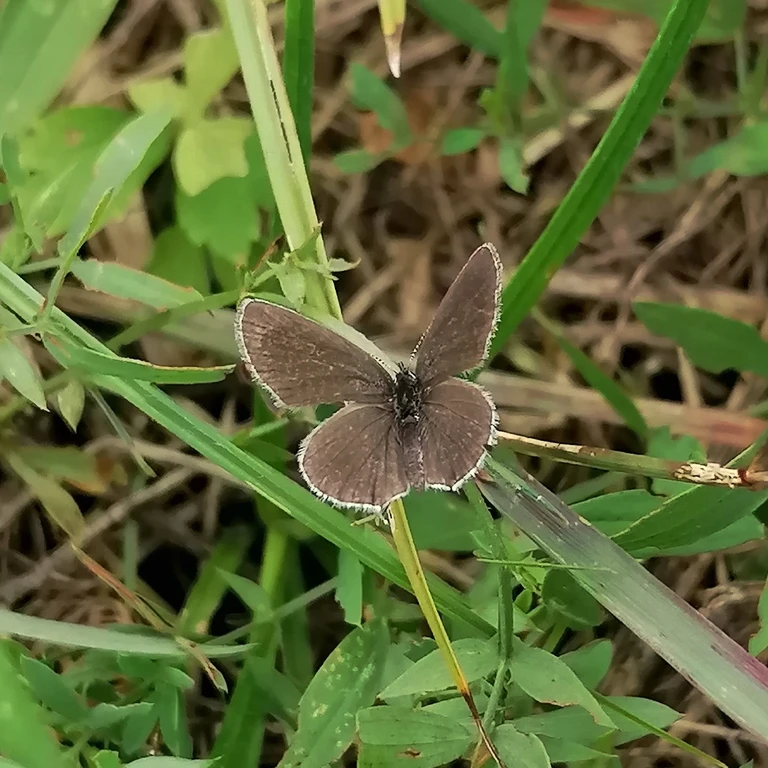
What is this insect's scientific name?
Cupido argiades (also Elkalyce argiades)
